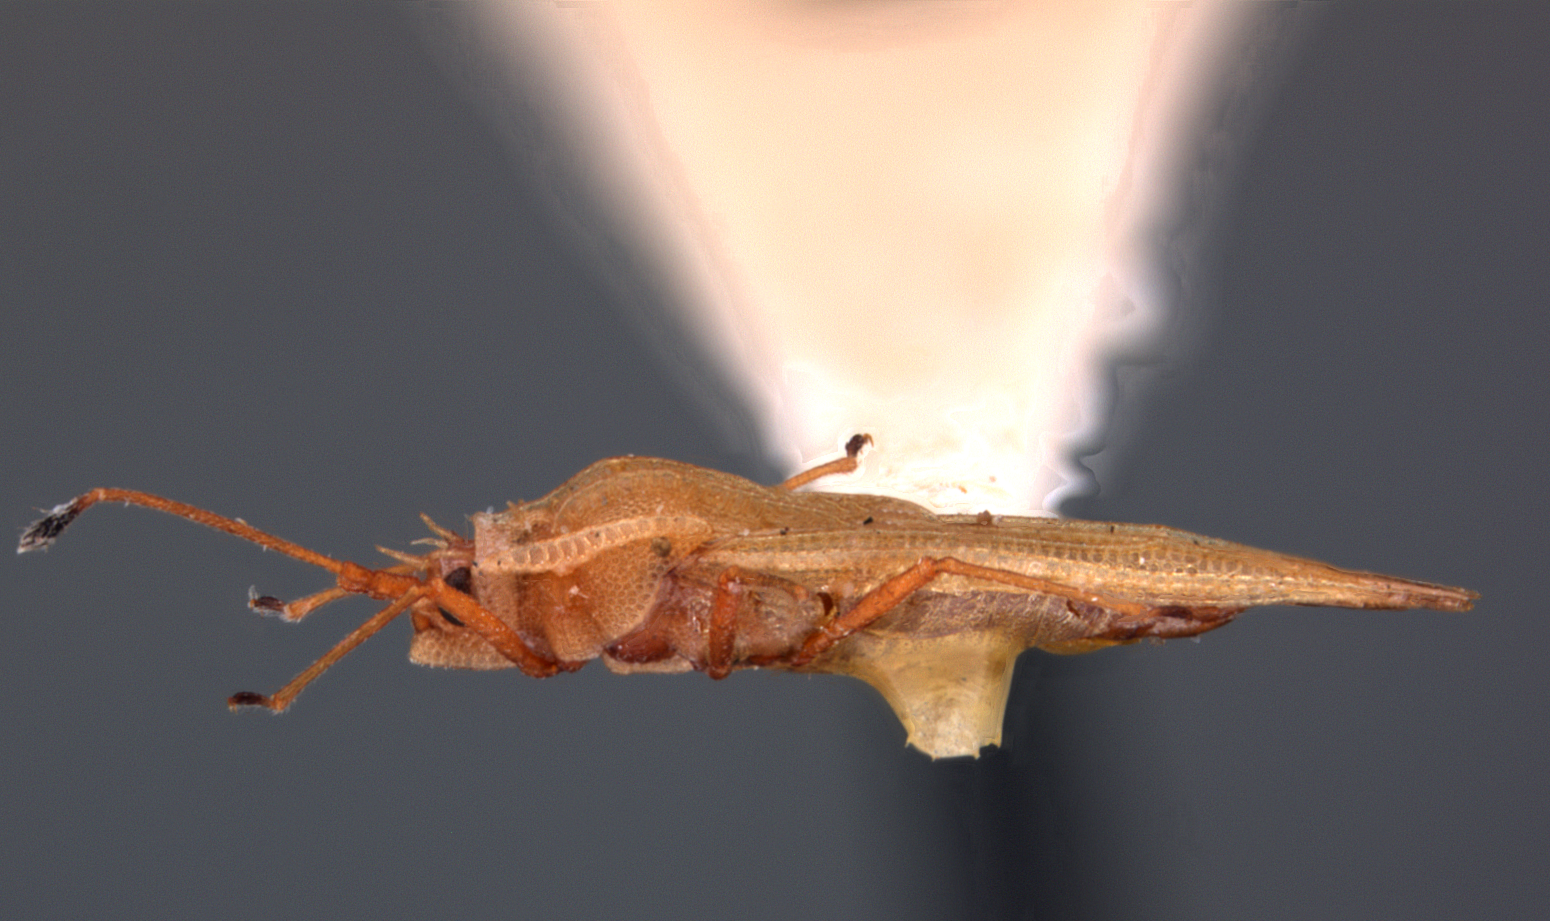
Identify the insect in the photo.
Engynoma immaculata
